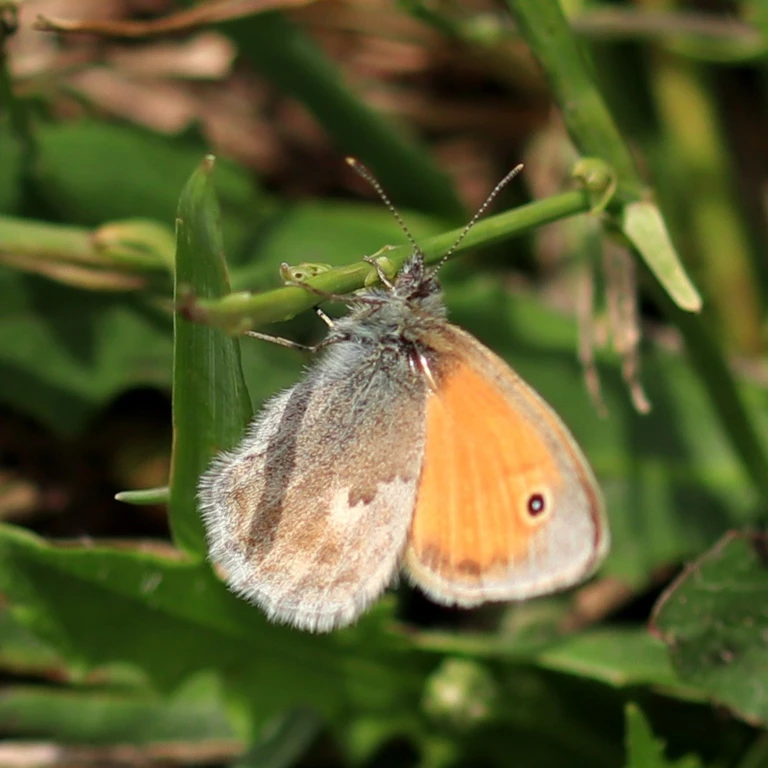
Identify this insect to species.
Coenonympha pamphilus
